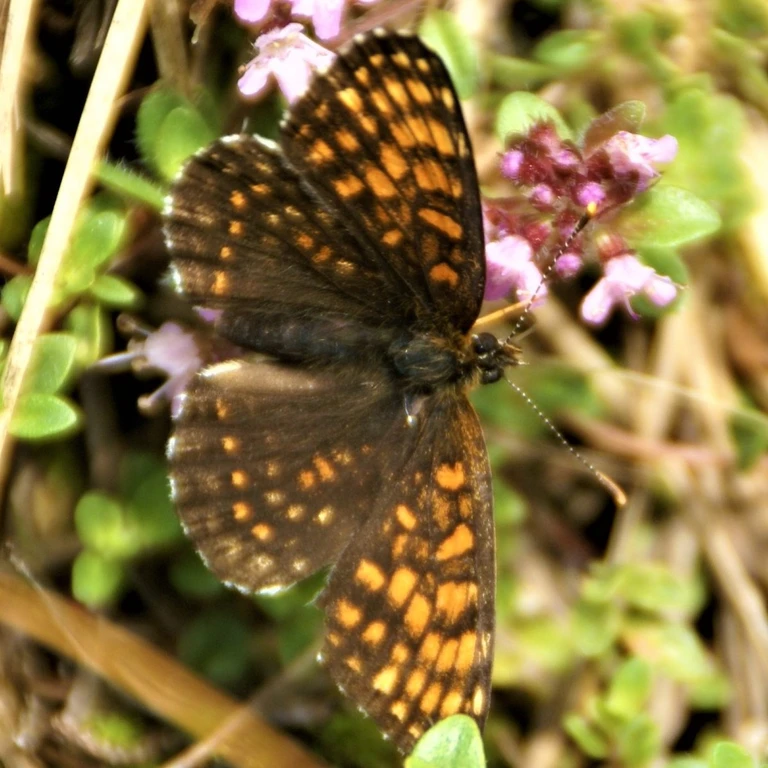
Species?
Melitaea diamina
